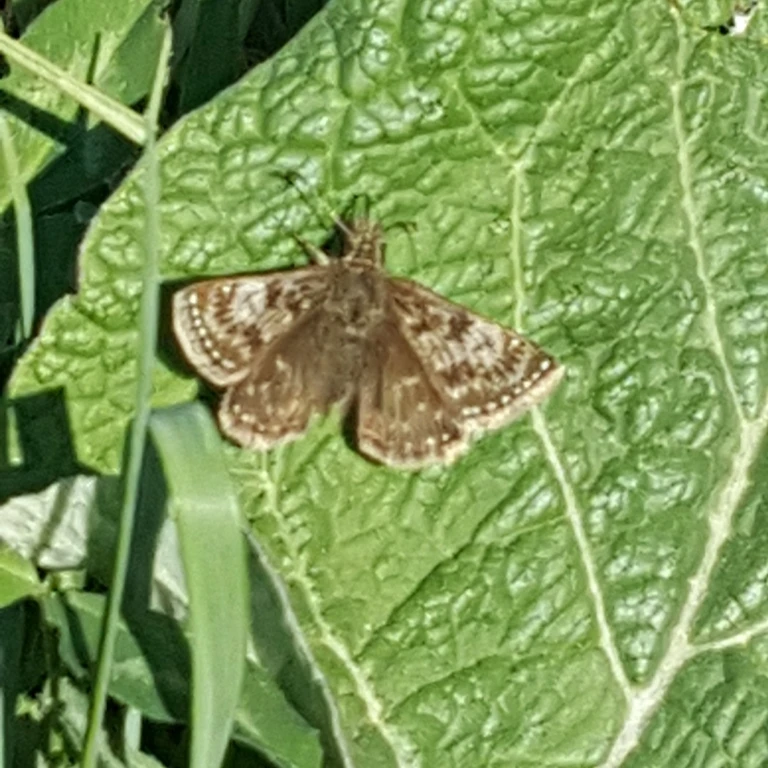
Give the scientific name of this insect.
Erynnis tages
